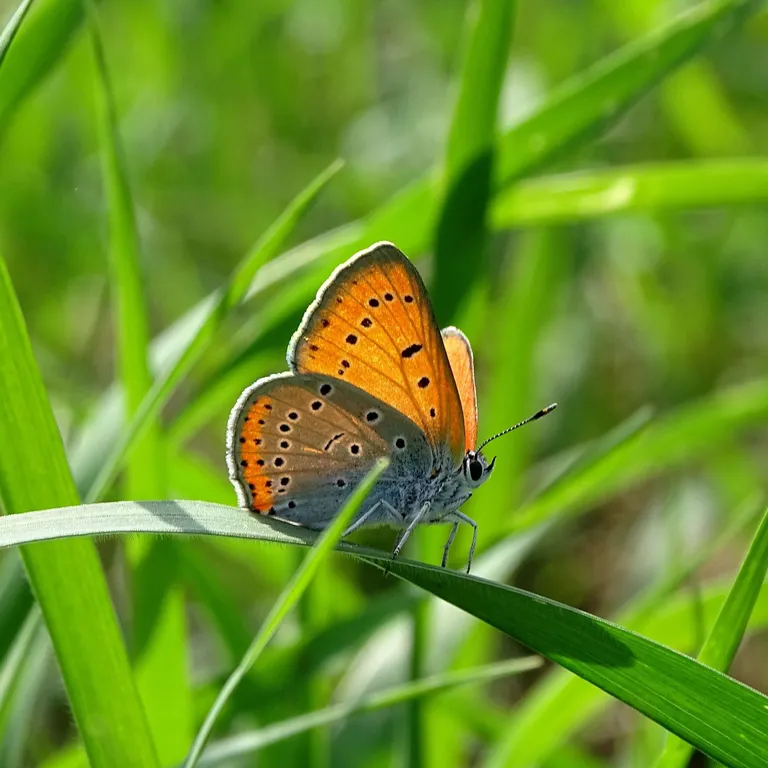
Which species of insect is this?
Lycaena dispar
